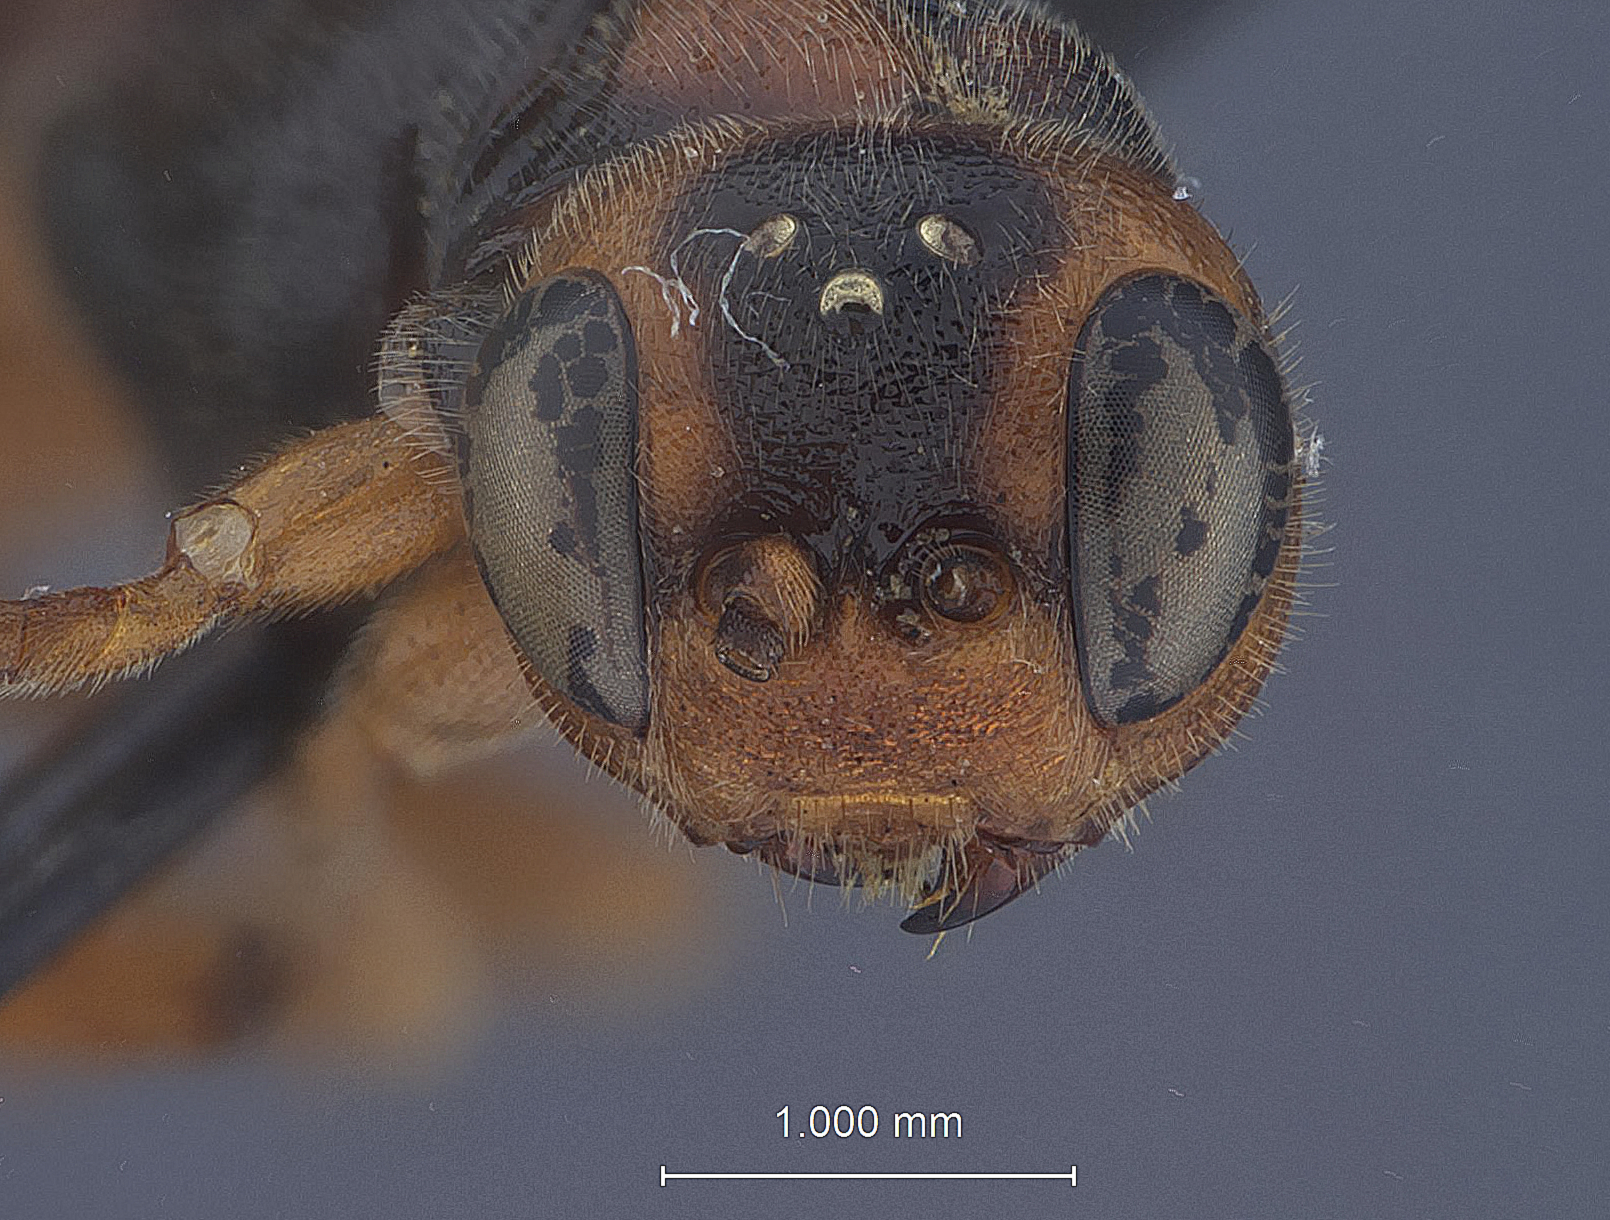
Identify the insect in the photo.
Xorides cincticornis
